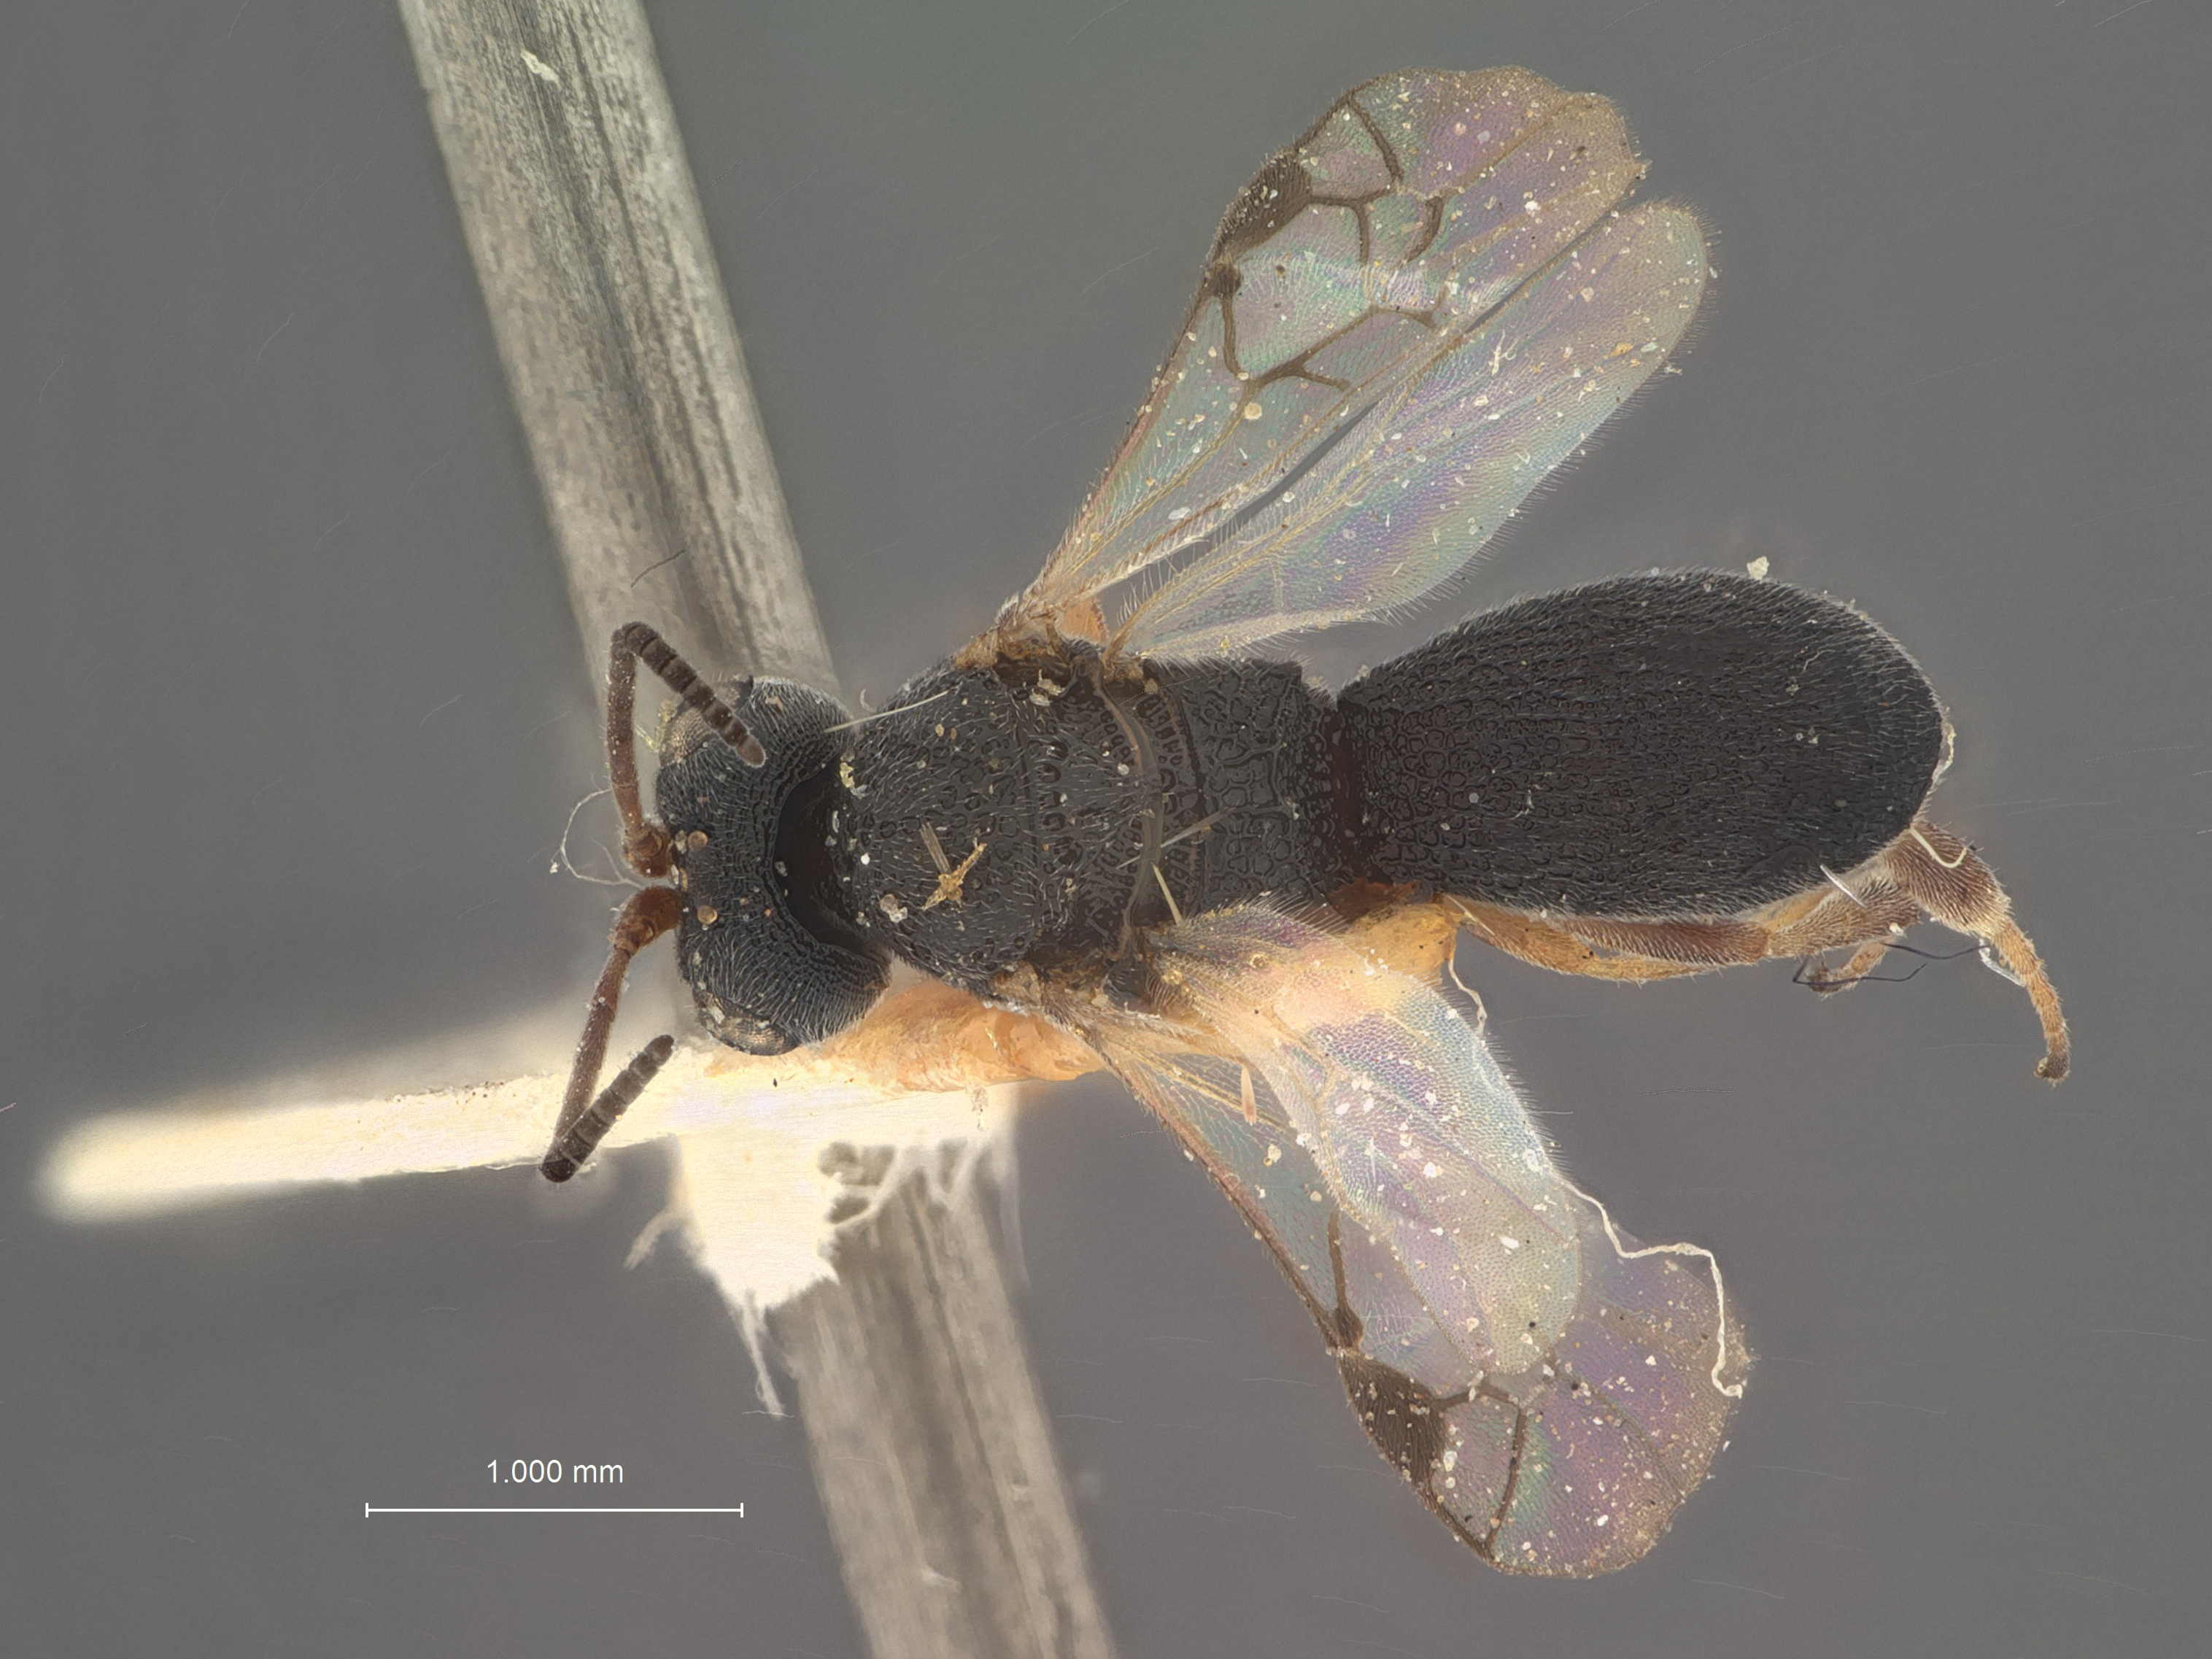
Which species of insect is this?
Chelonus liber
